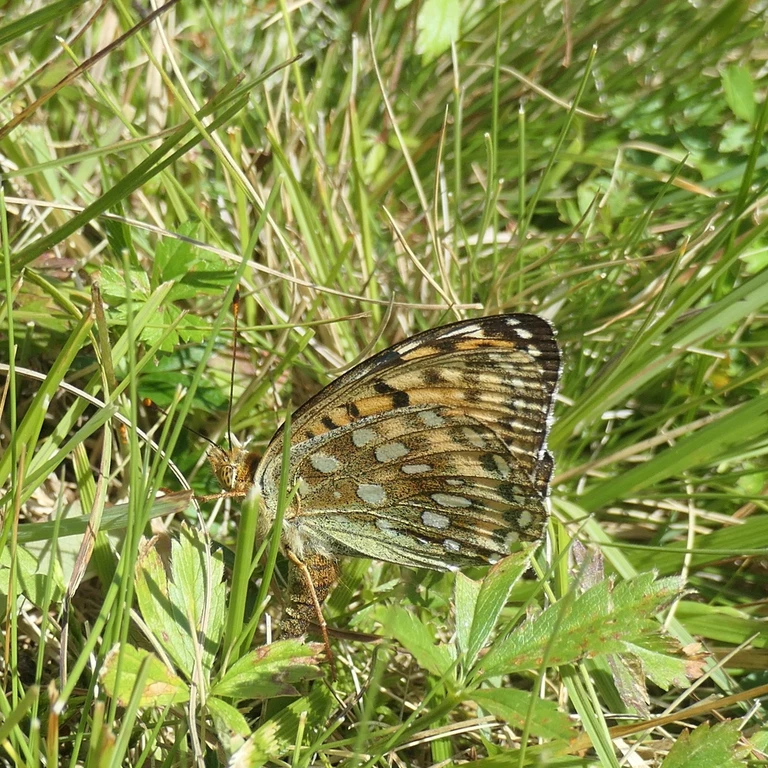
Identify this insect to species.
Speyeria aglaja
